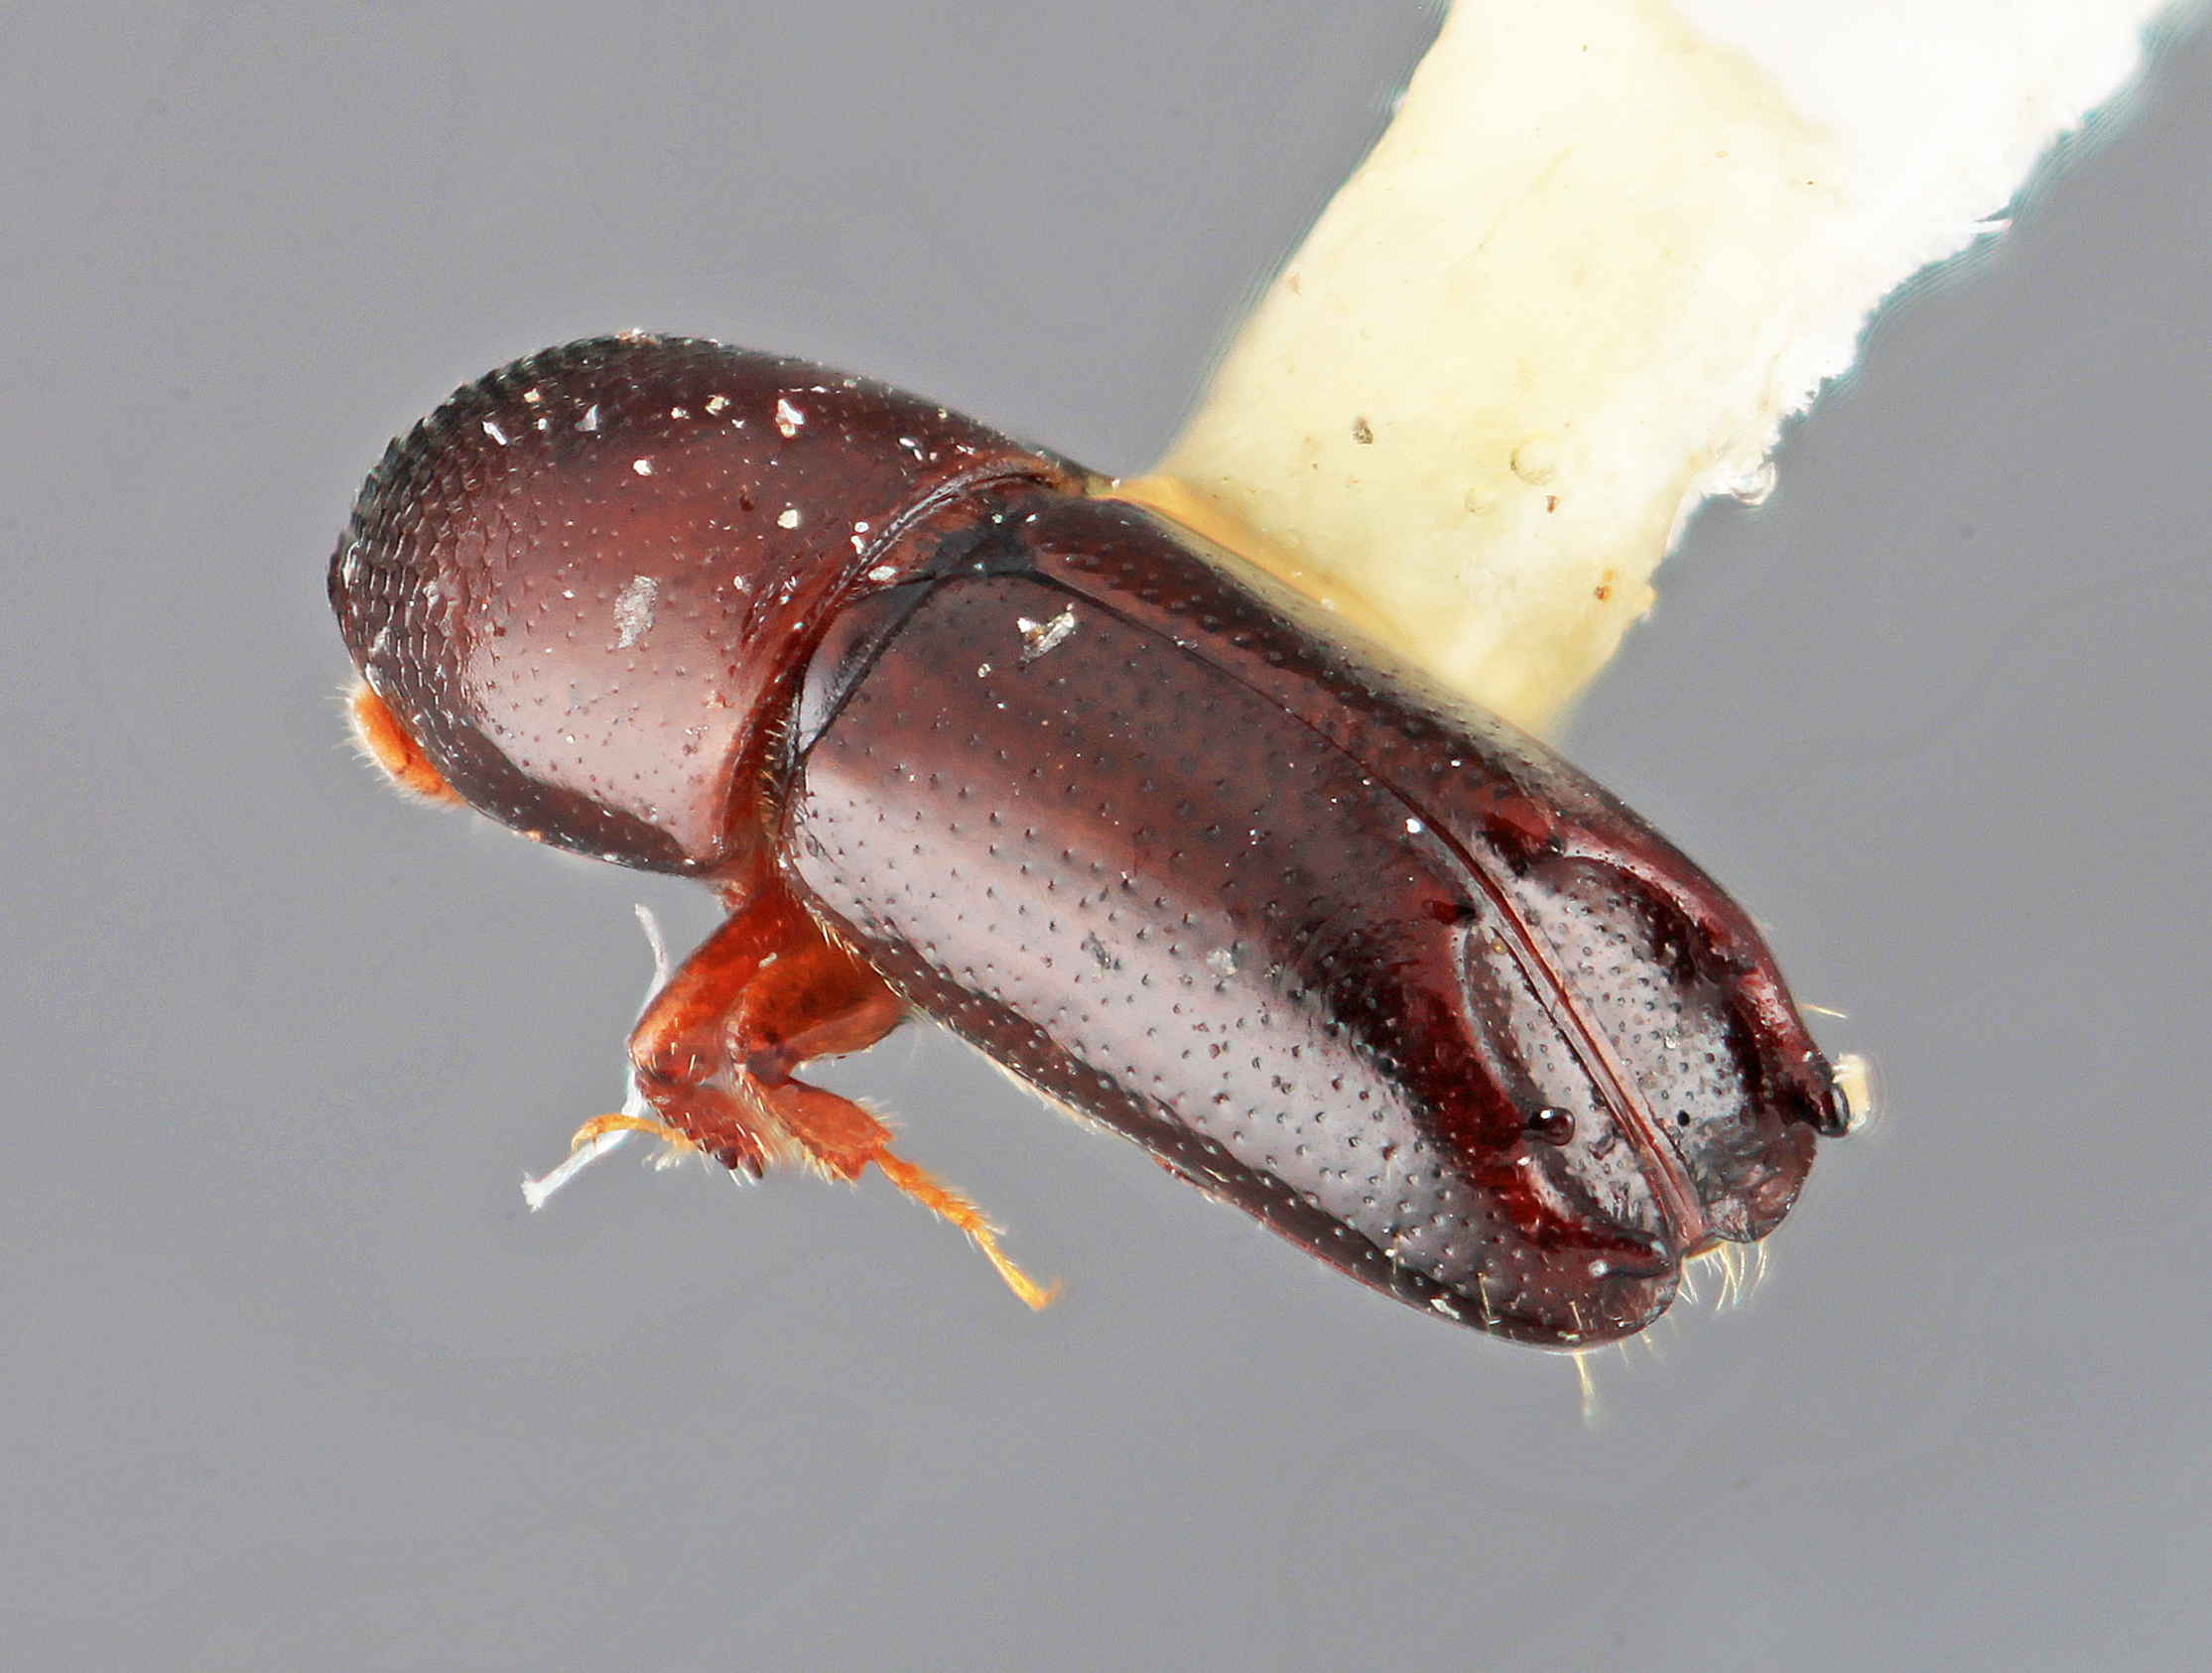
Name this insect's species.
Tricolus fenoris
